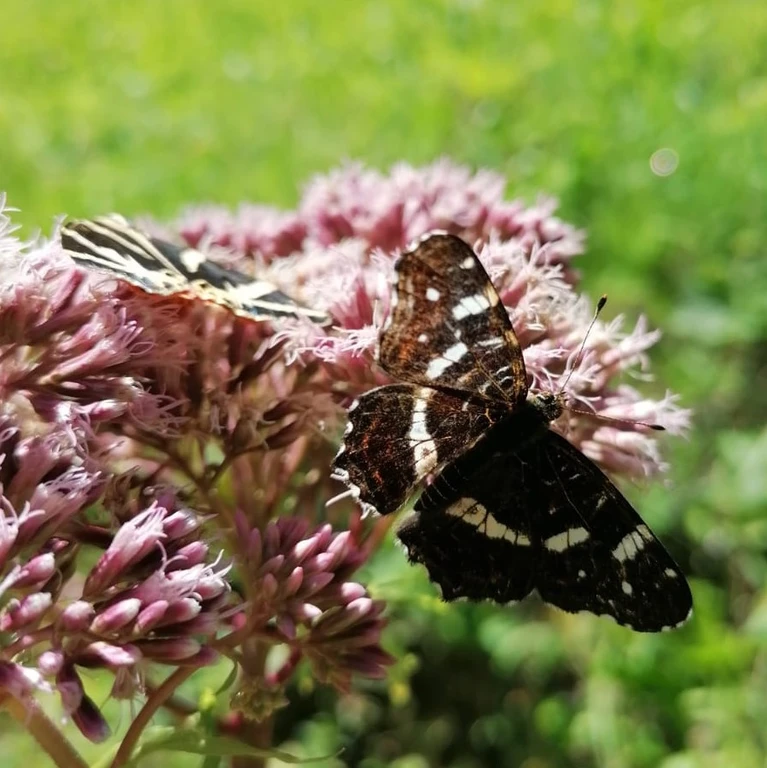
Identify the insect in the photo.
Araschnia levana
